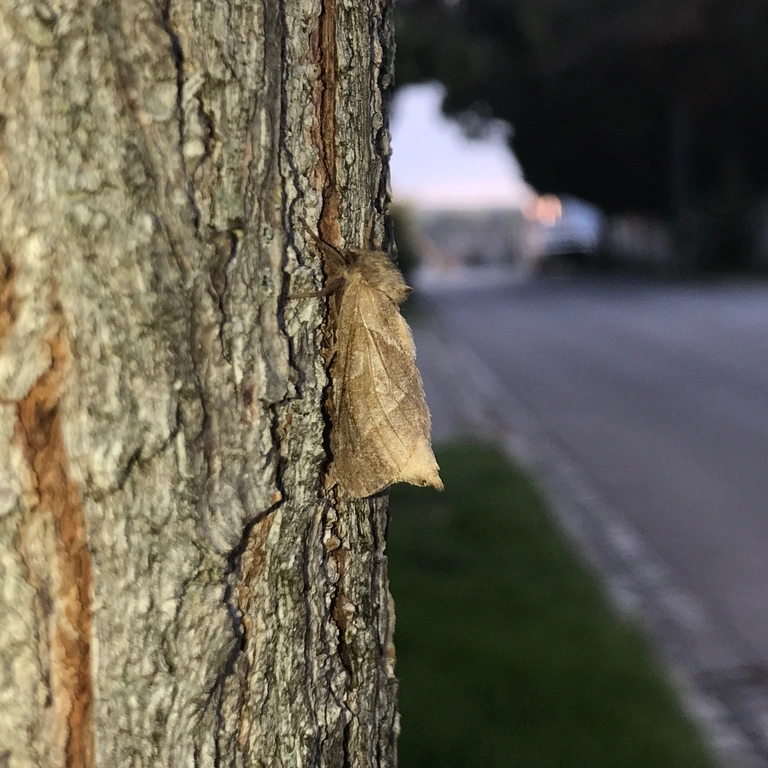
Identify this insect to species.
Triodia sylvina
